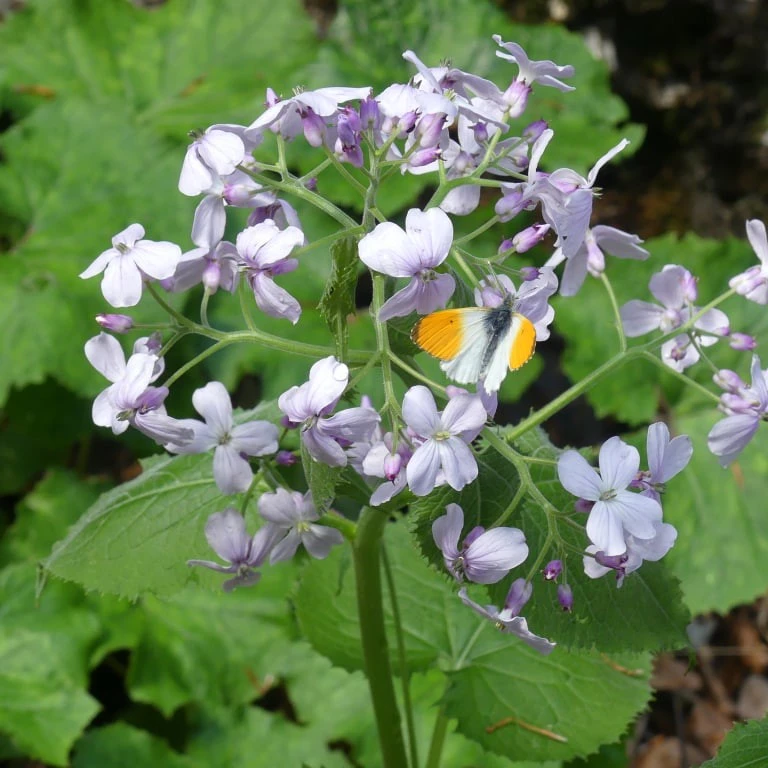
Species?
Anthocharis cardamines
